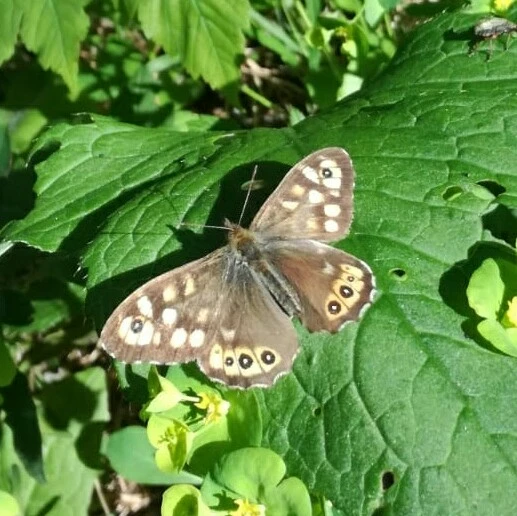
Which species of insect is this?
Pararge aegeria
